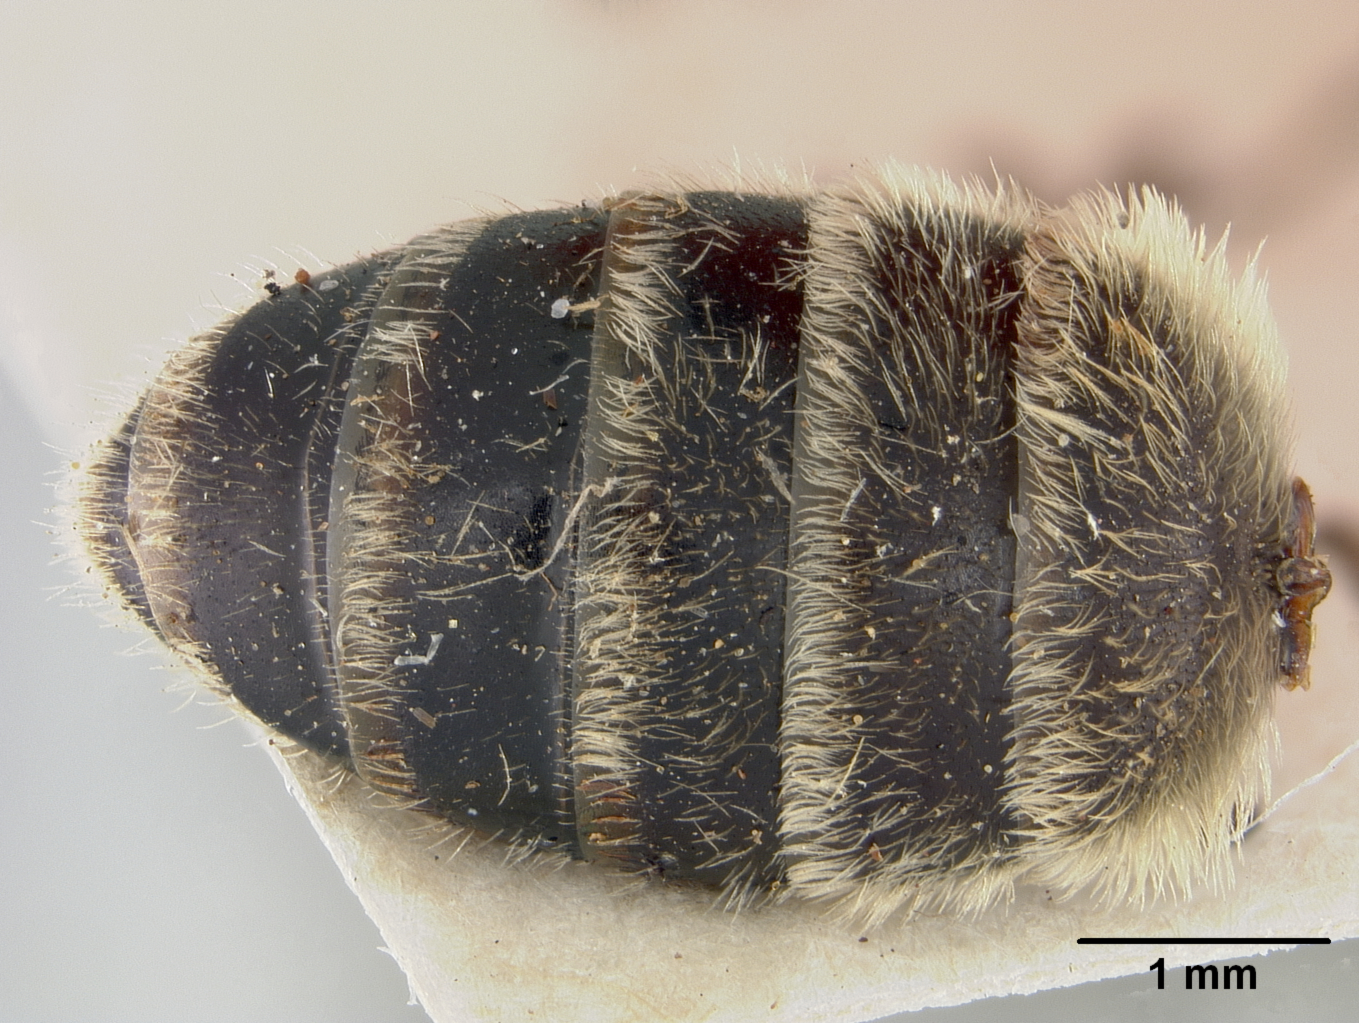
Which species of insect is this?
Lonchopria rufipennis
